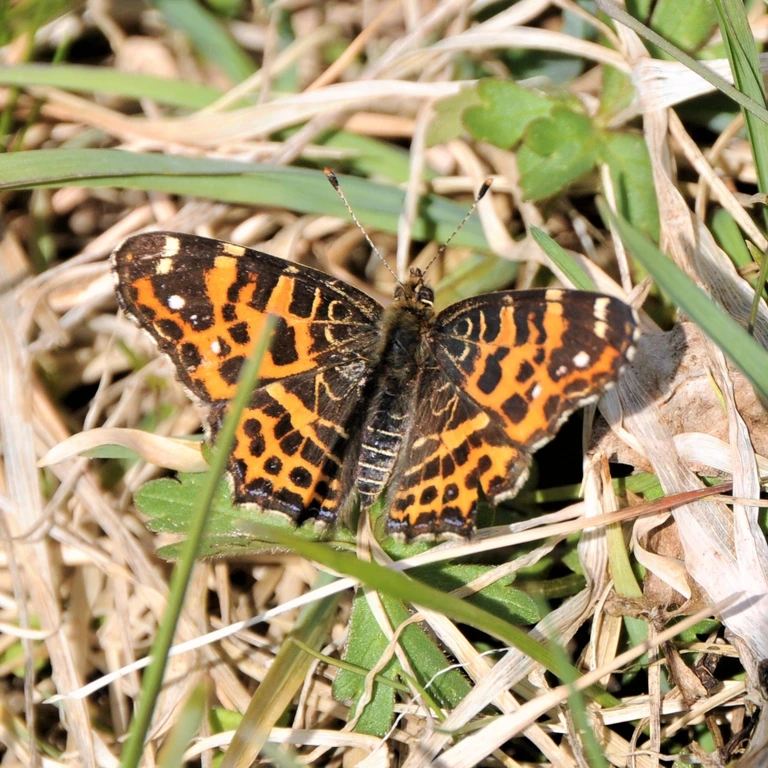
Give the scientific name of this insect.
Araschnia levana
